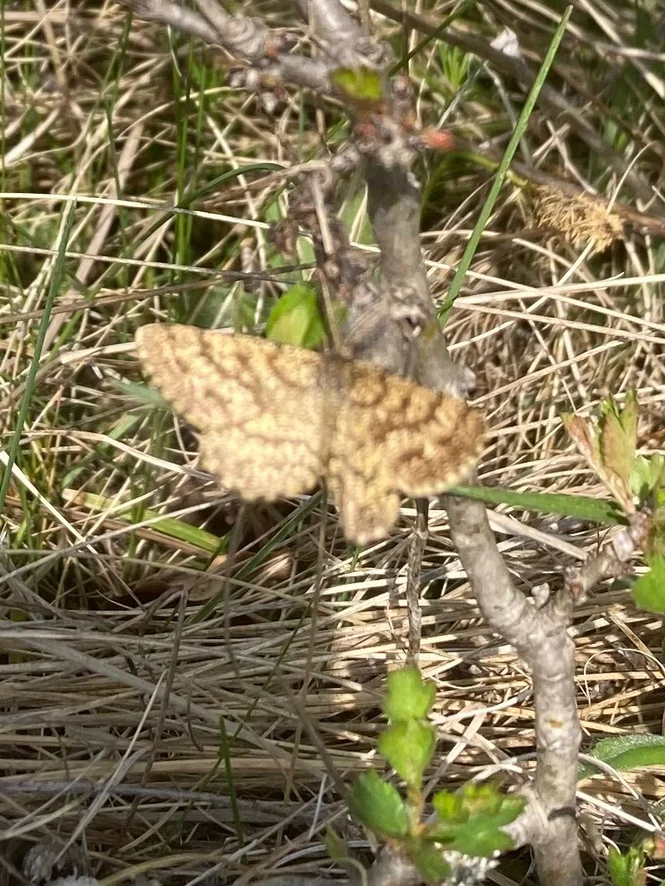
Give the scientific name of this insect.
Ematurga atomaria
